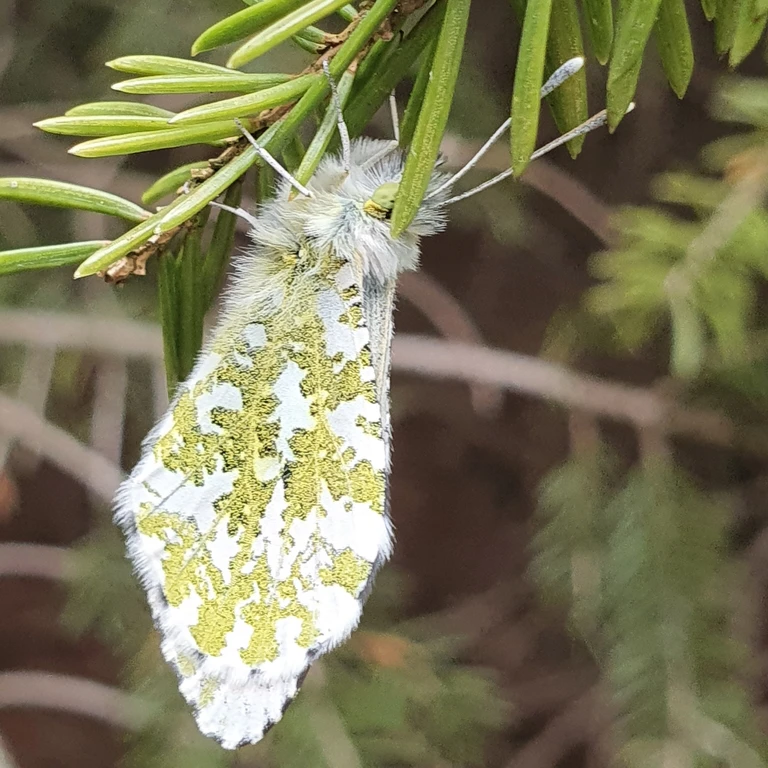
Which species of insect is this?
Anthocharis cardamines
